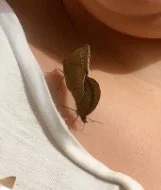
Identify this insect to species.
Aphantopus hyperantus
